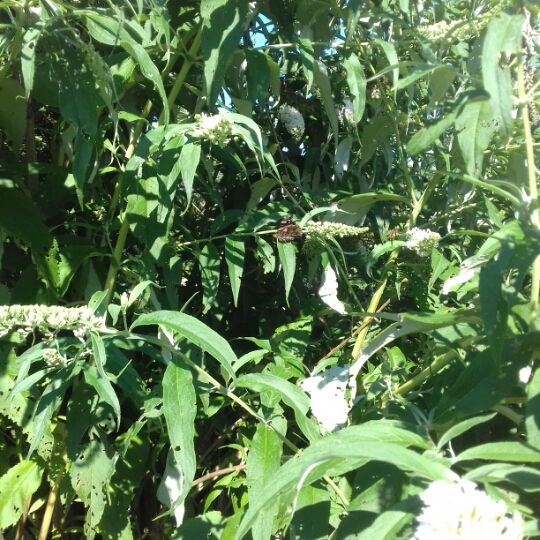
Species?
Vanessa atalanta
